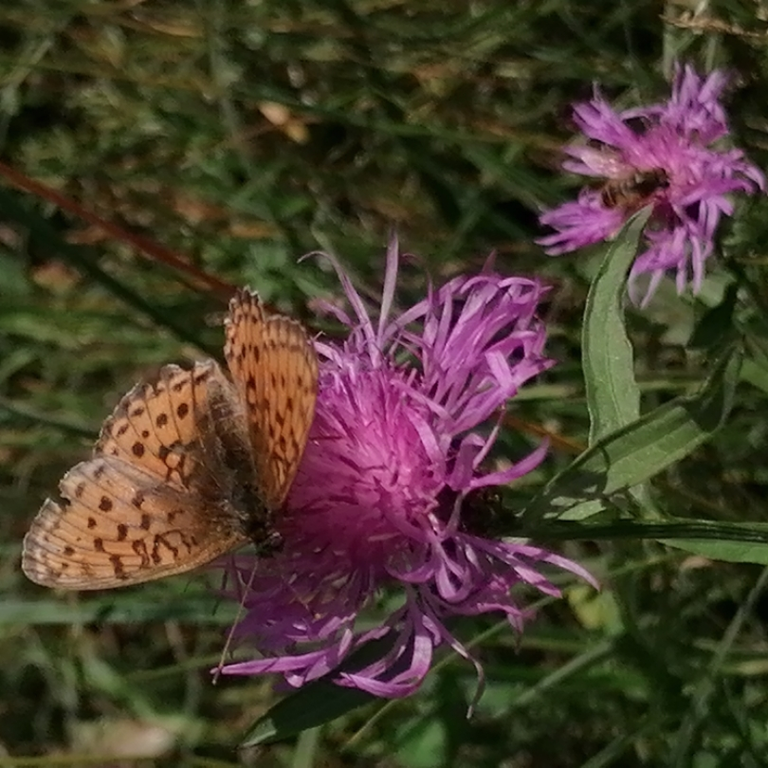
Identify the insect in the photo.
Brenthis ino
